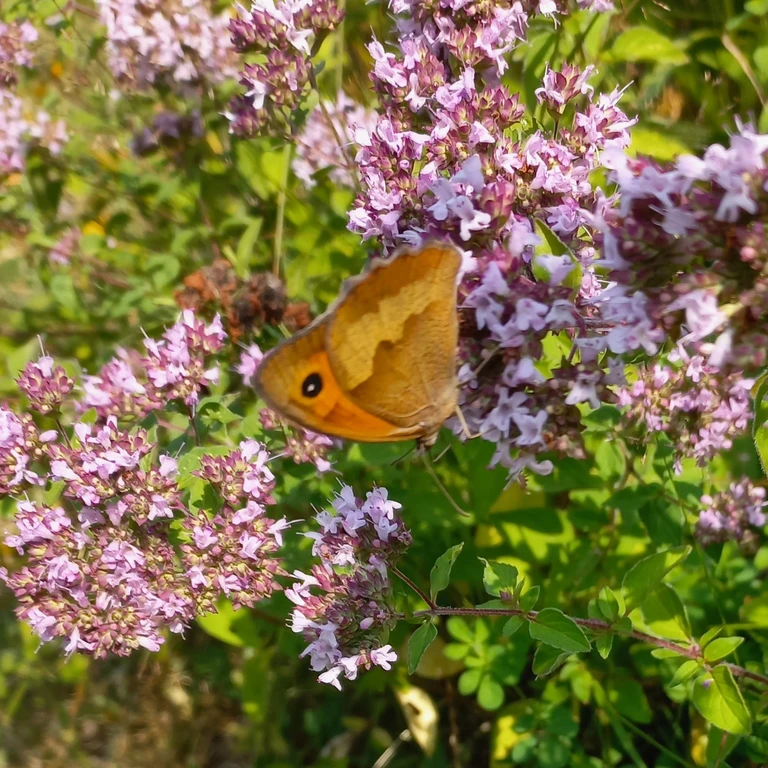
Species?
Maniola jurtina
